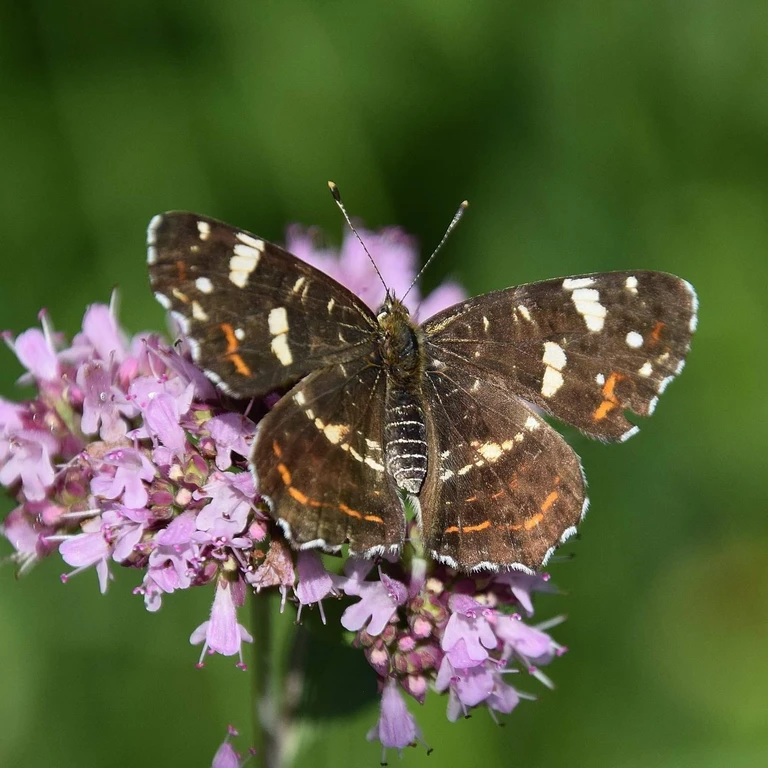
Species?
Araschnia levana
